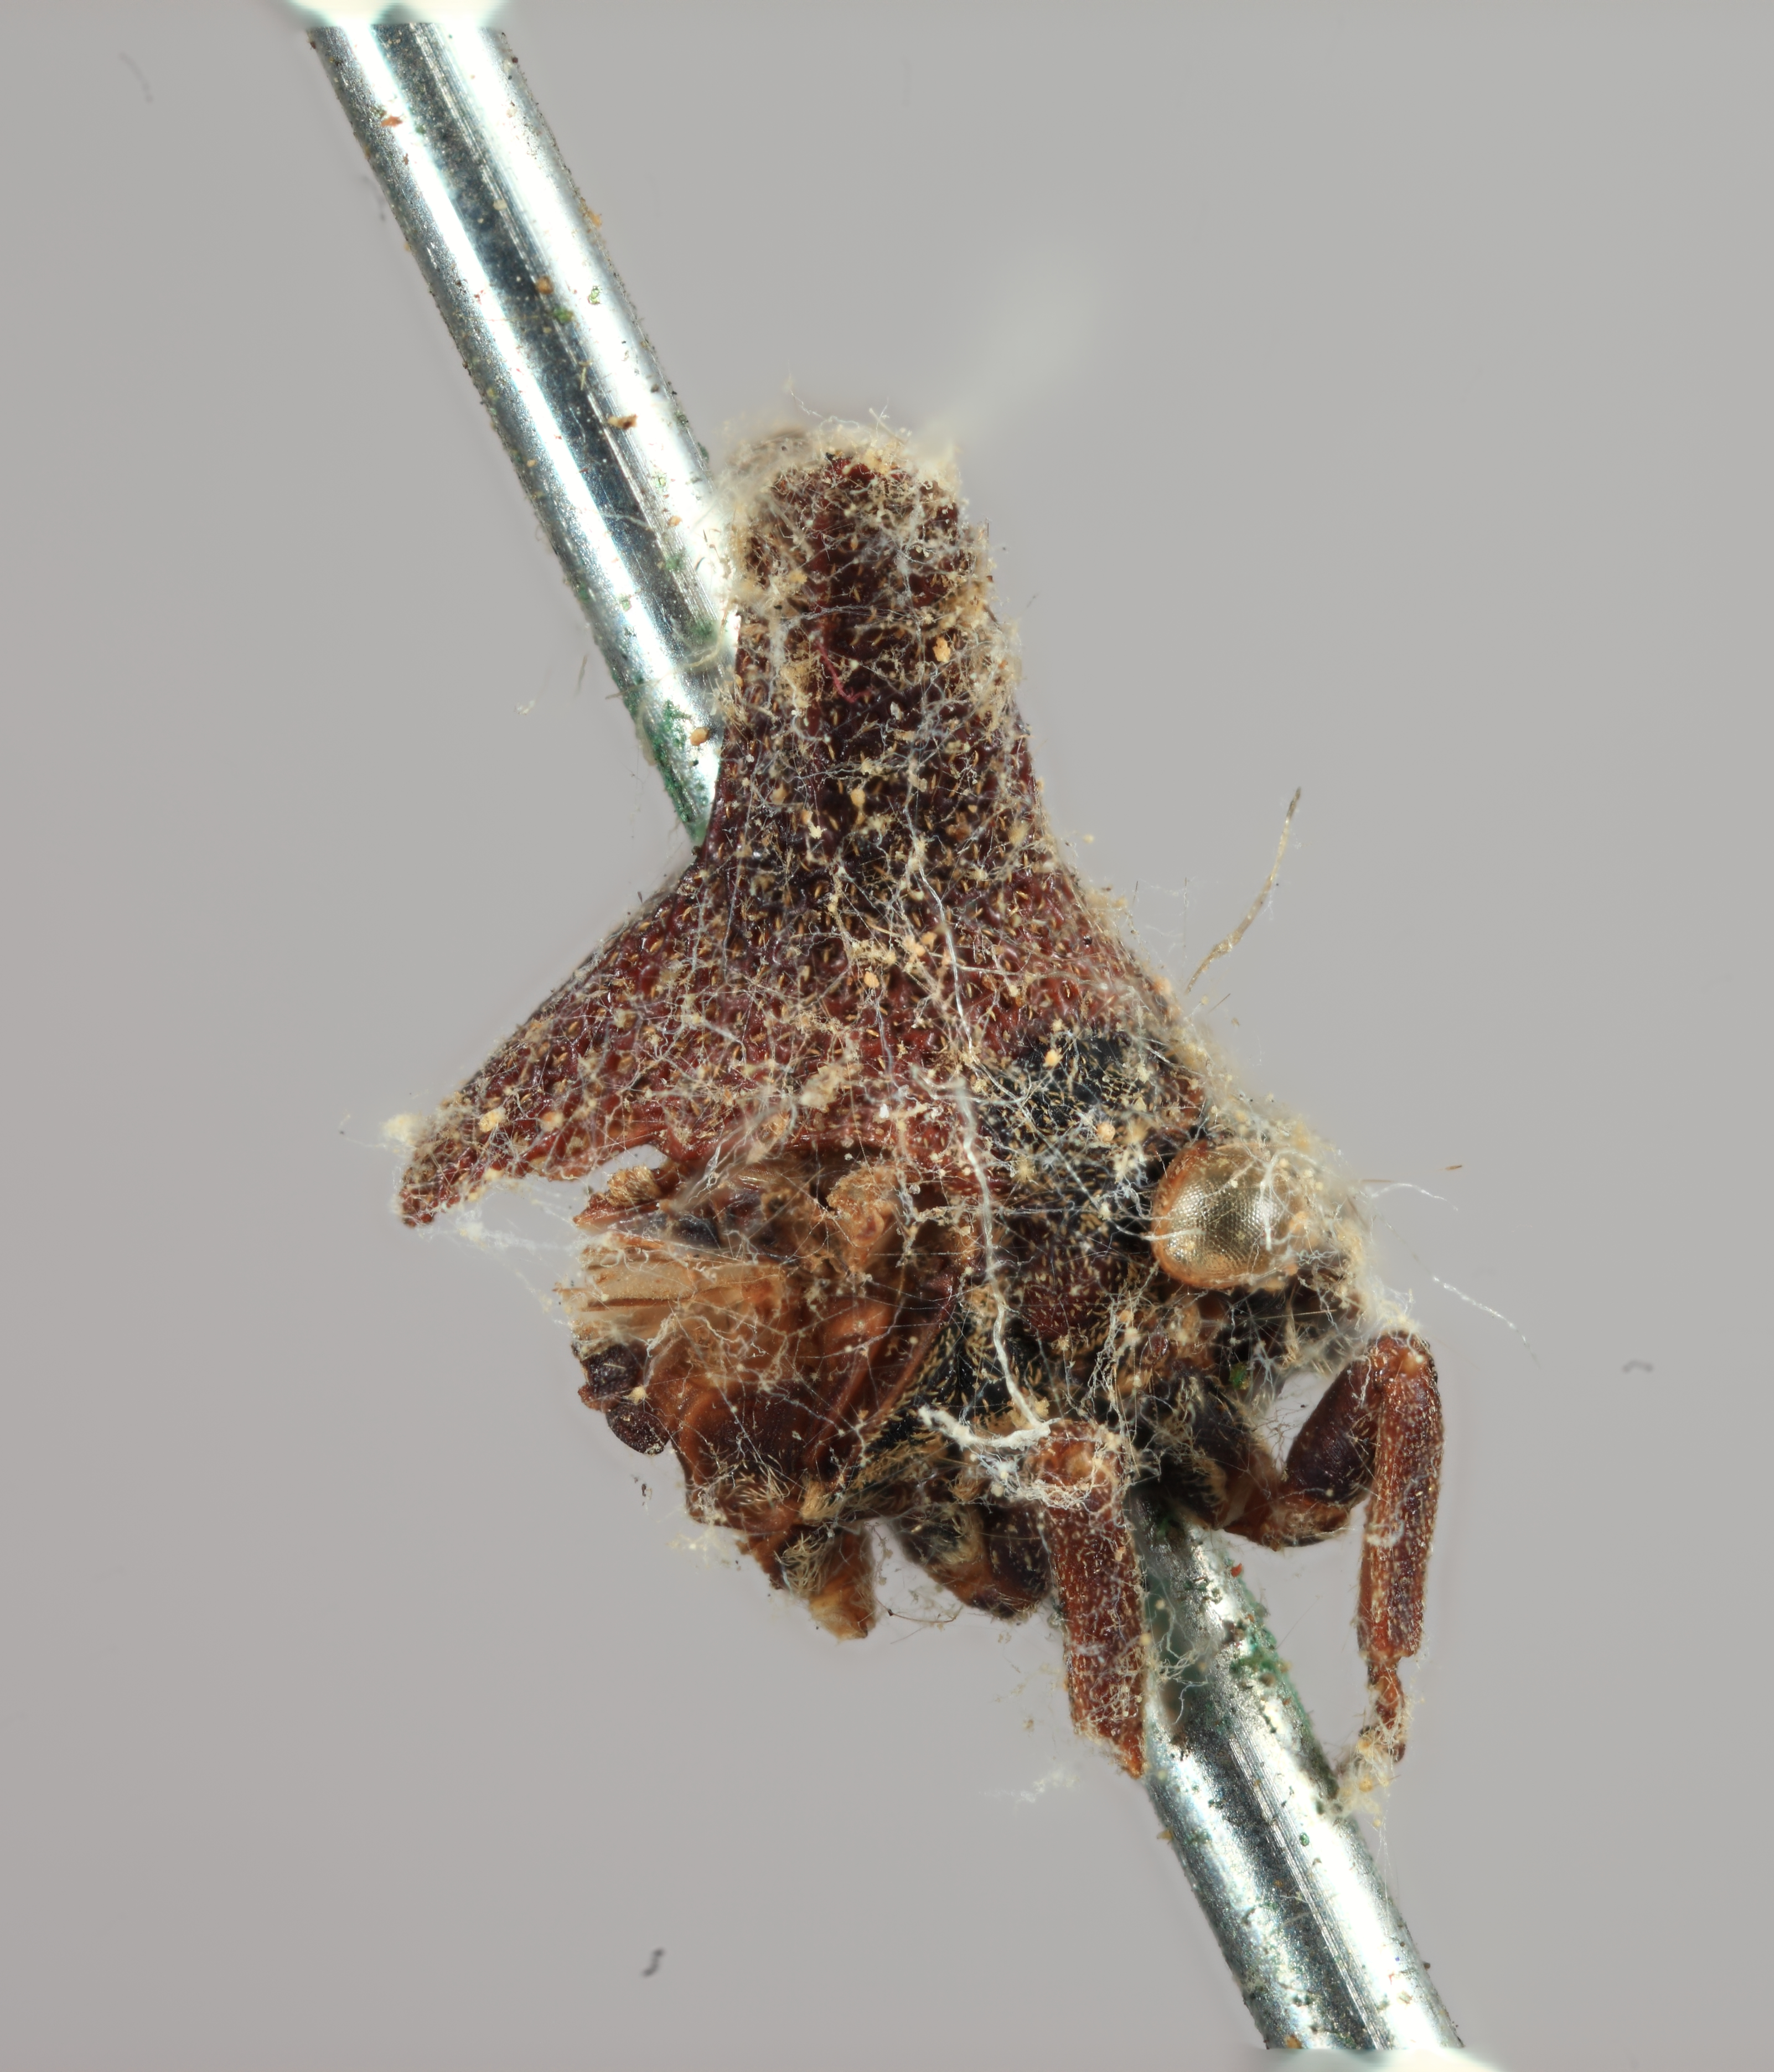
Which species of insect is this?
Centrotypus occidentalia
